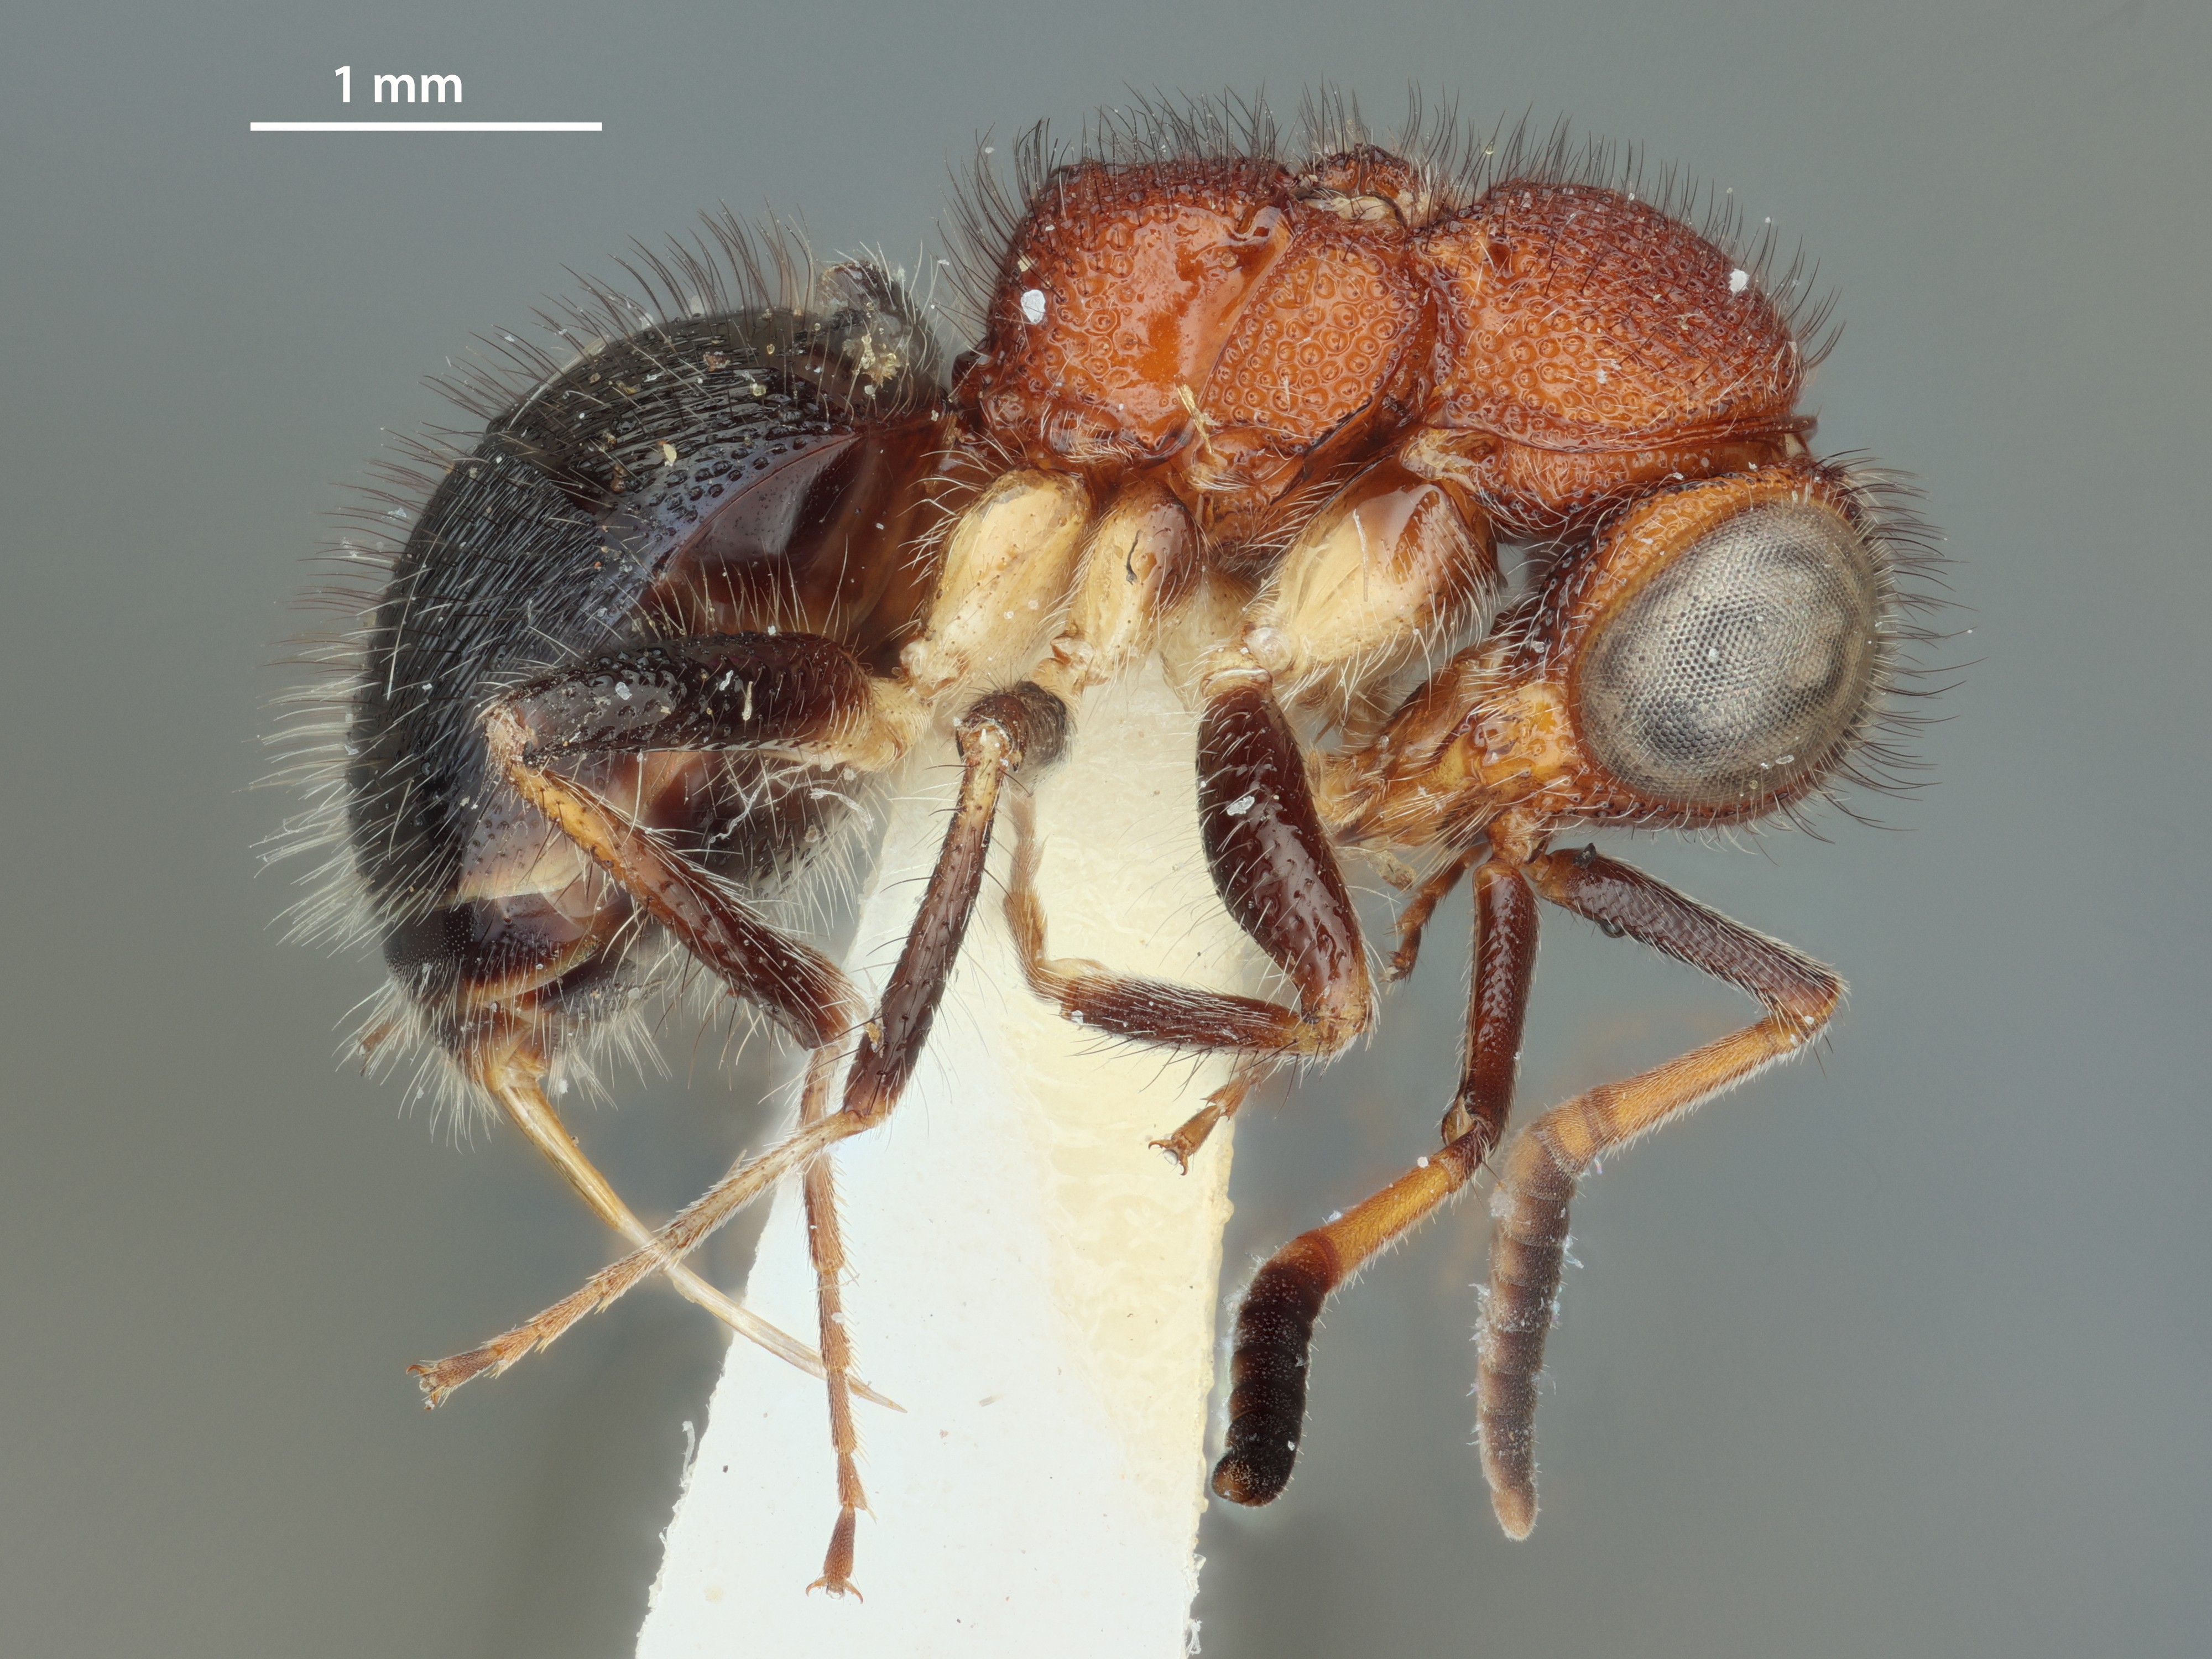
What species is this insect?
Serendibula kasyapai
